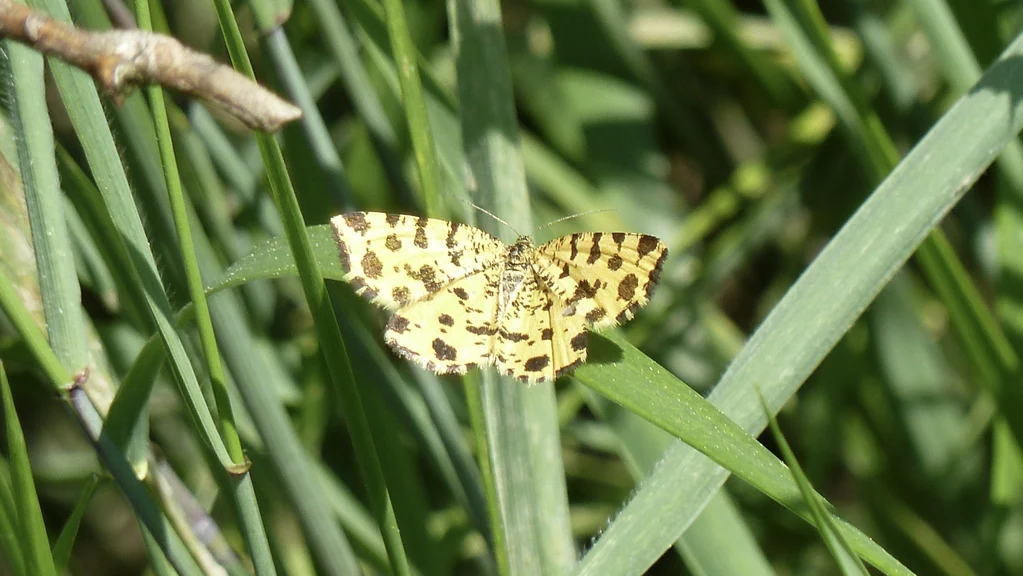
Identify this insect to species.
Pseudopanthera macularia
